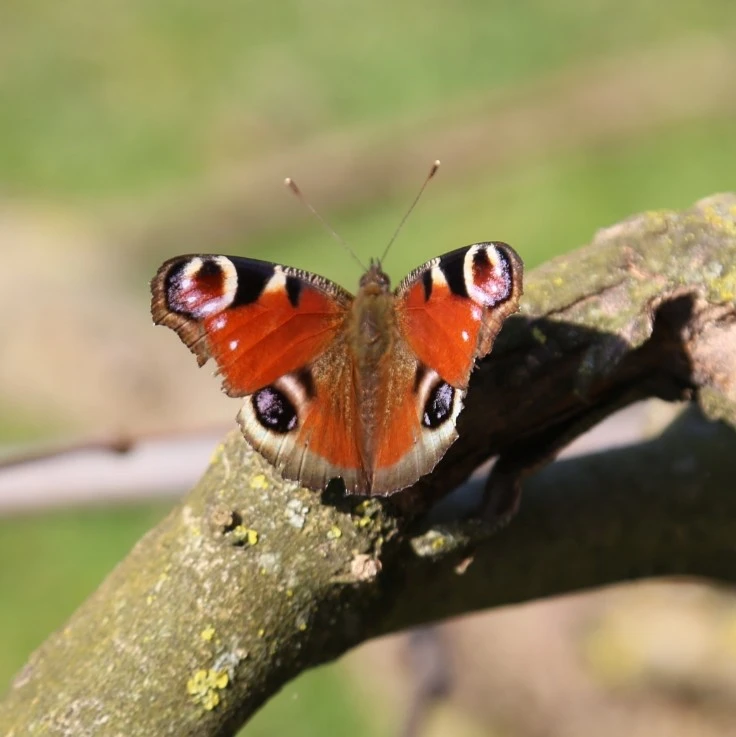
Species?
Aglais io
